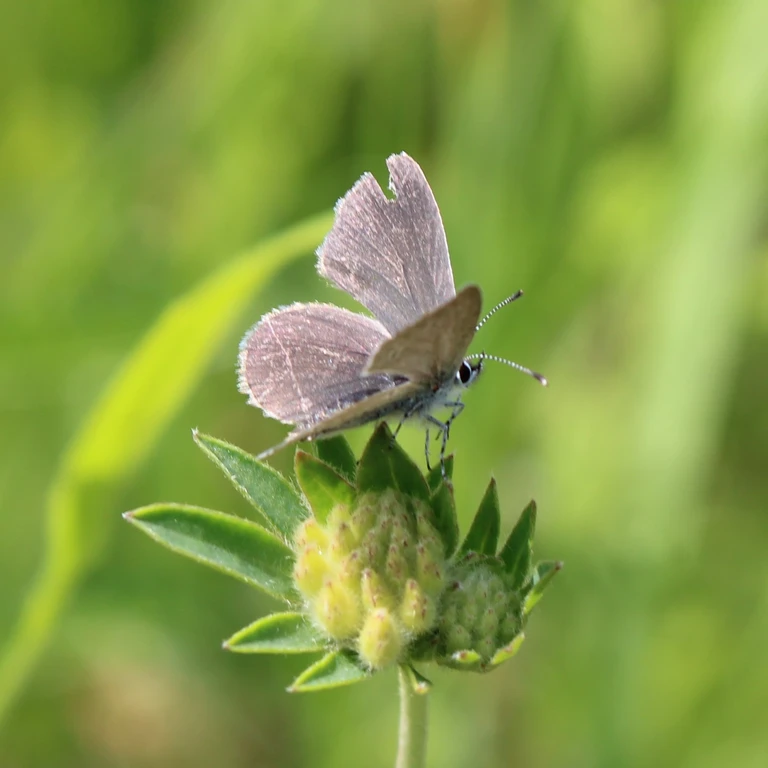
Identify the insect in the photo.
Cupido minimus
